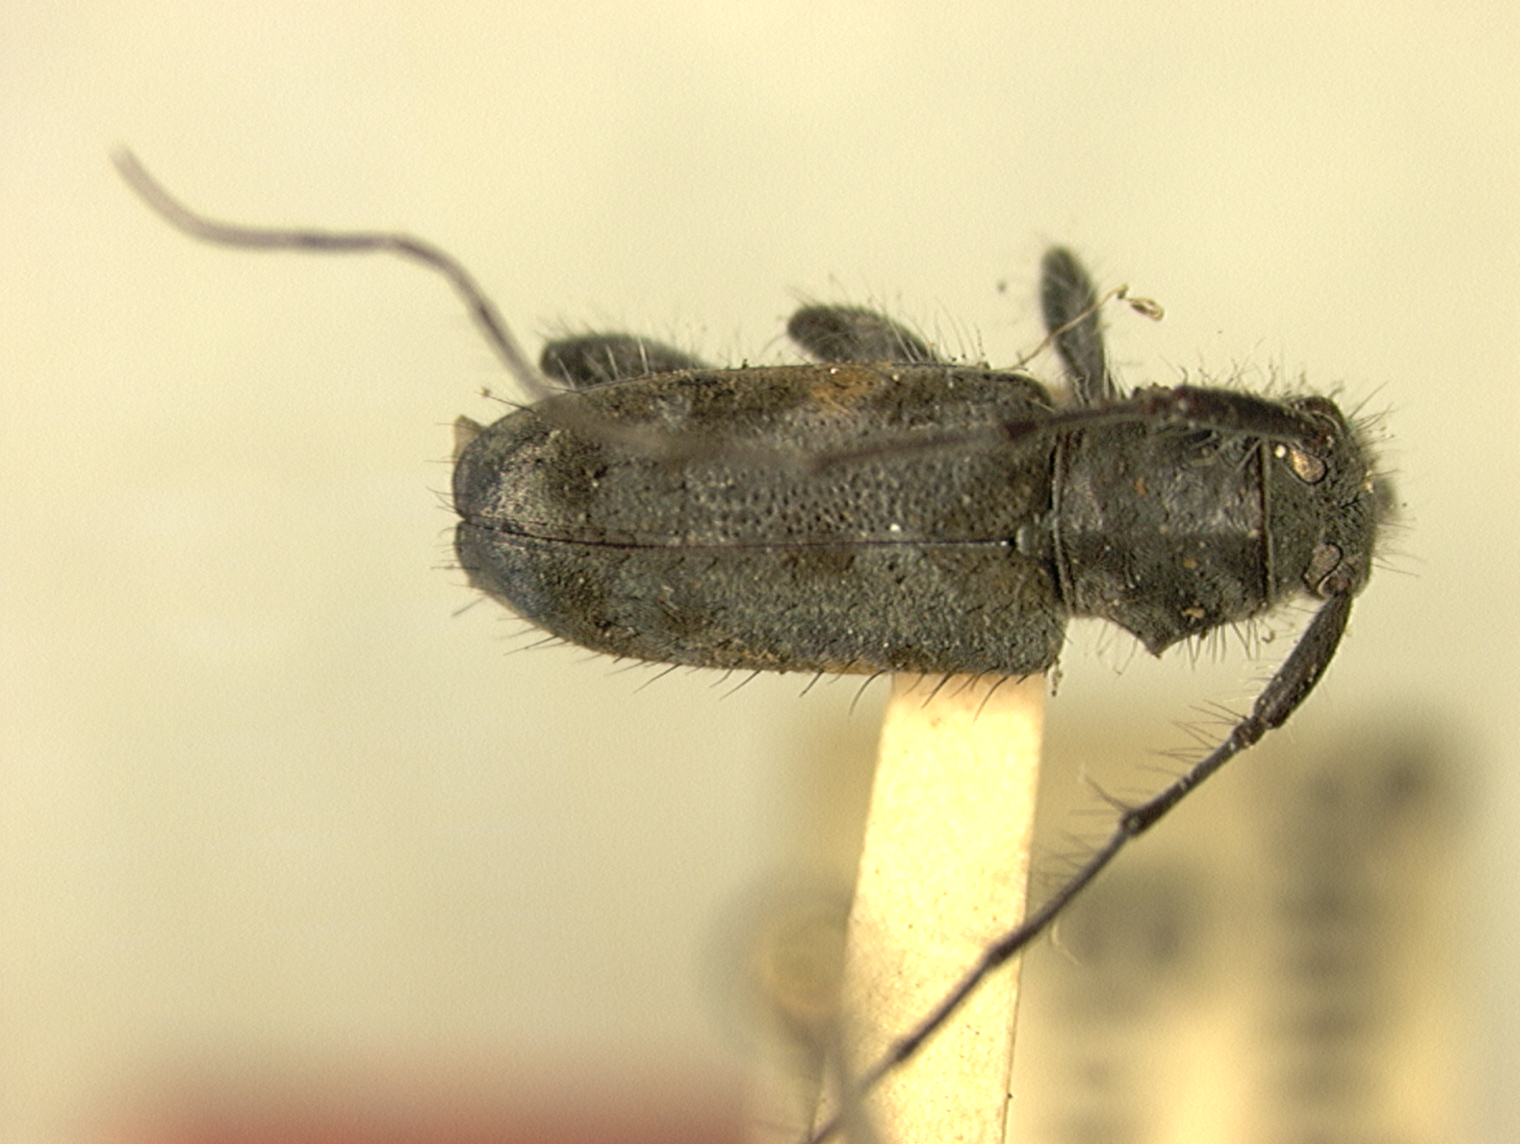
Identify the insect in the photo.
Myromeus fulvonotatus
